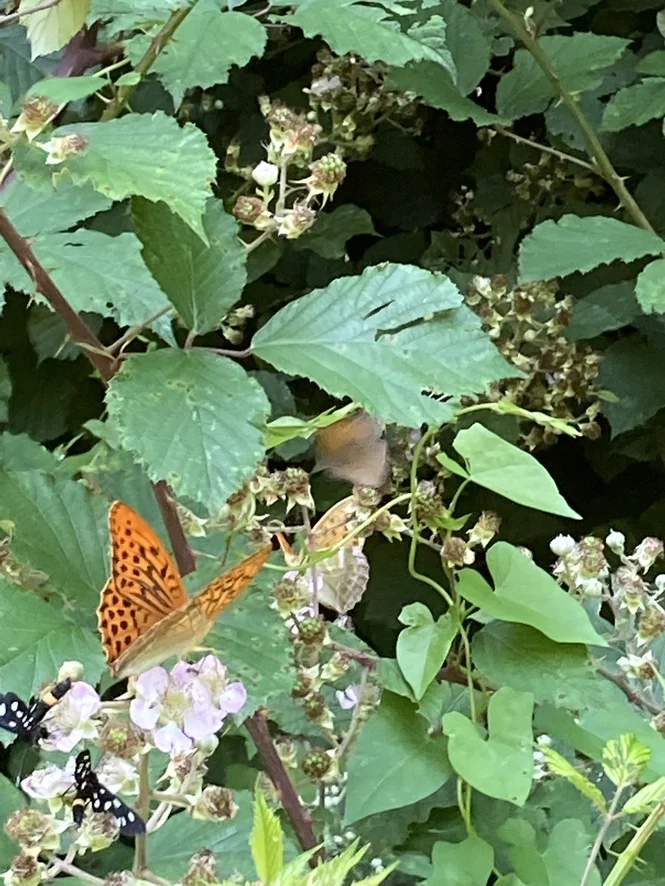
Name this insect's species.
Argynnis paphia
